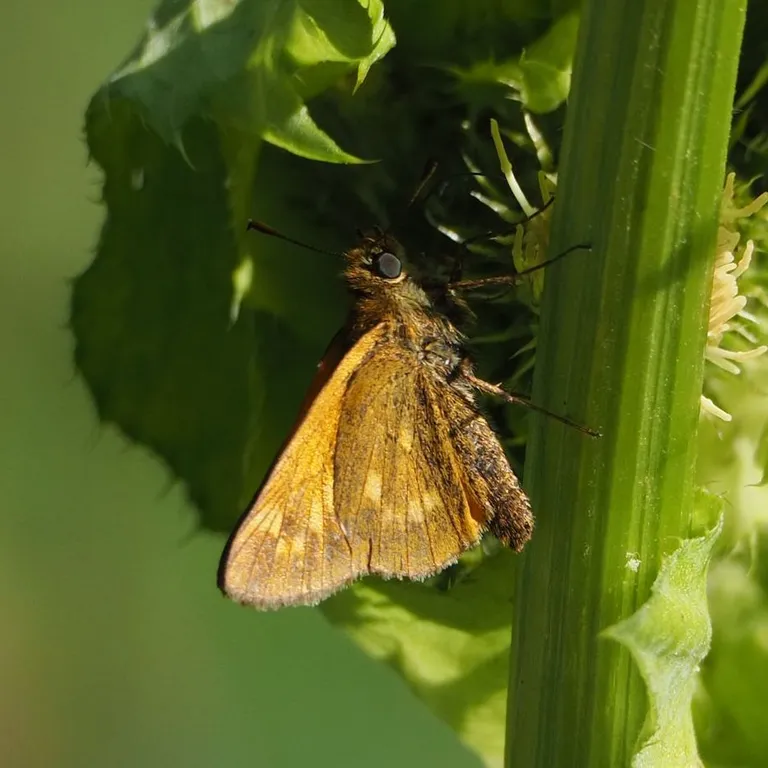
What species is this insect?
Ochlodes sylvanus (also Ochlodes venata)
